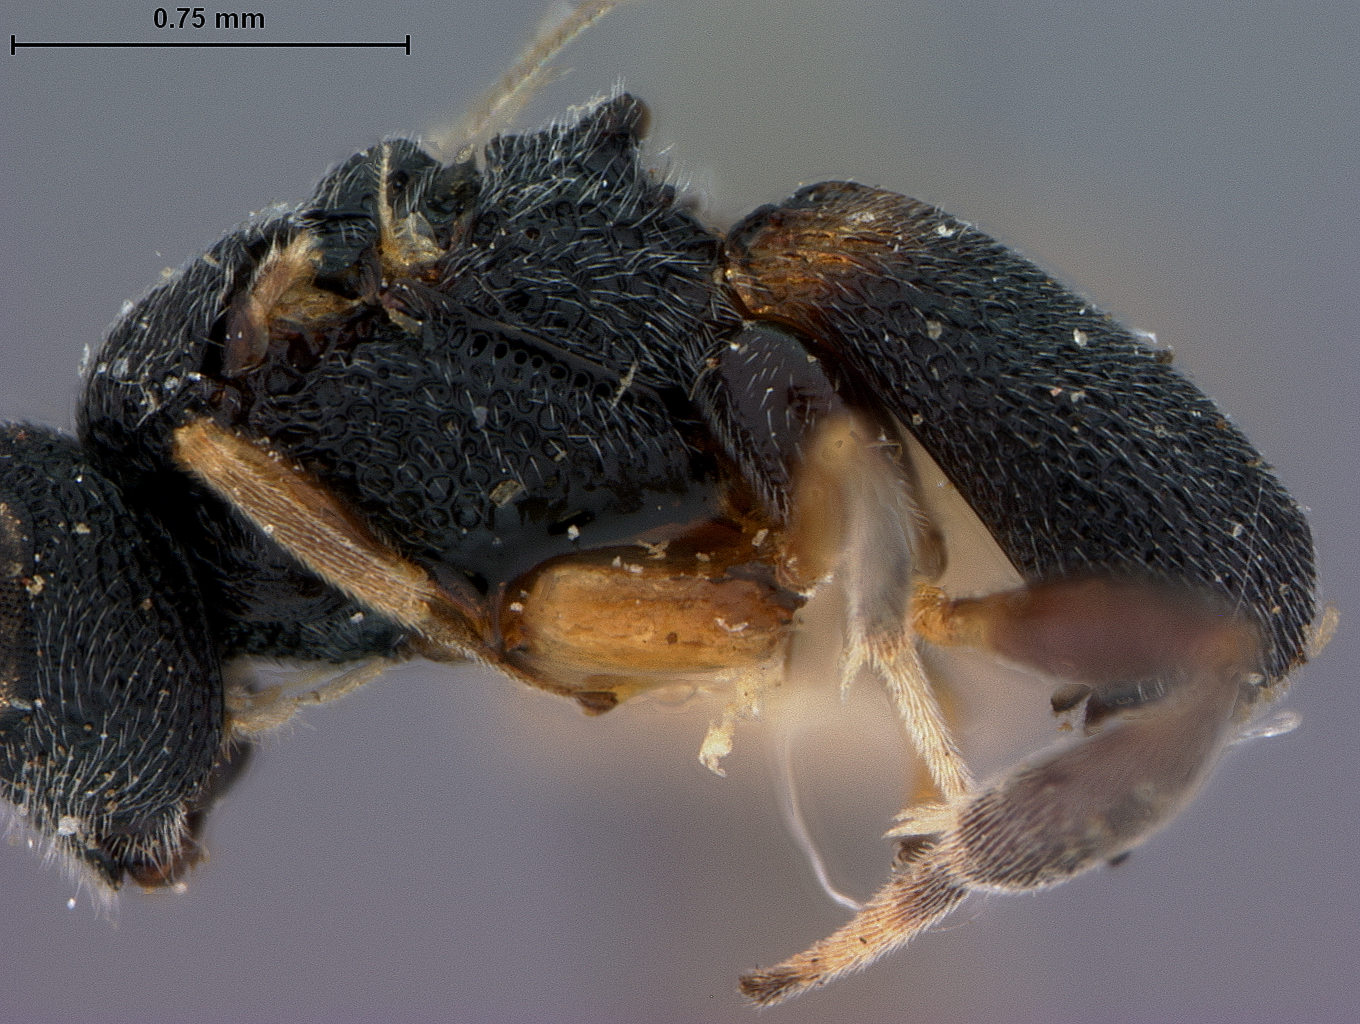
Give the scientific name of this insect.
Ascogaster luzonensis
